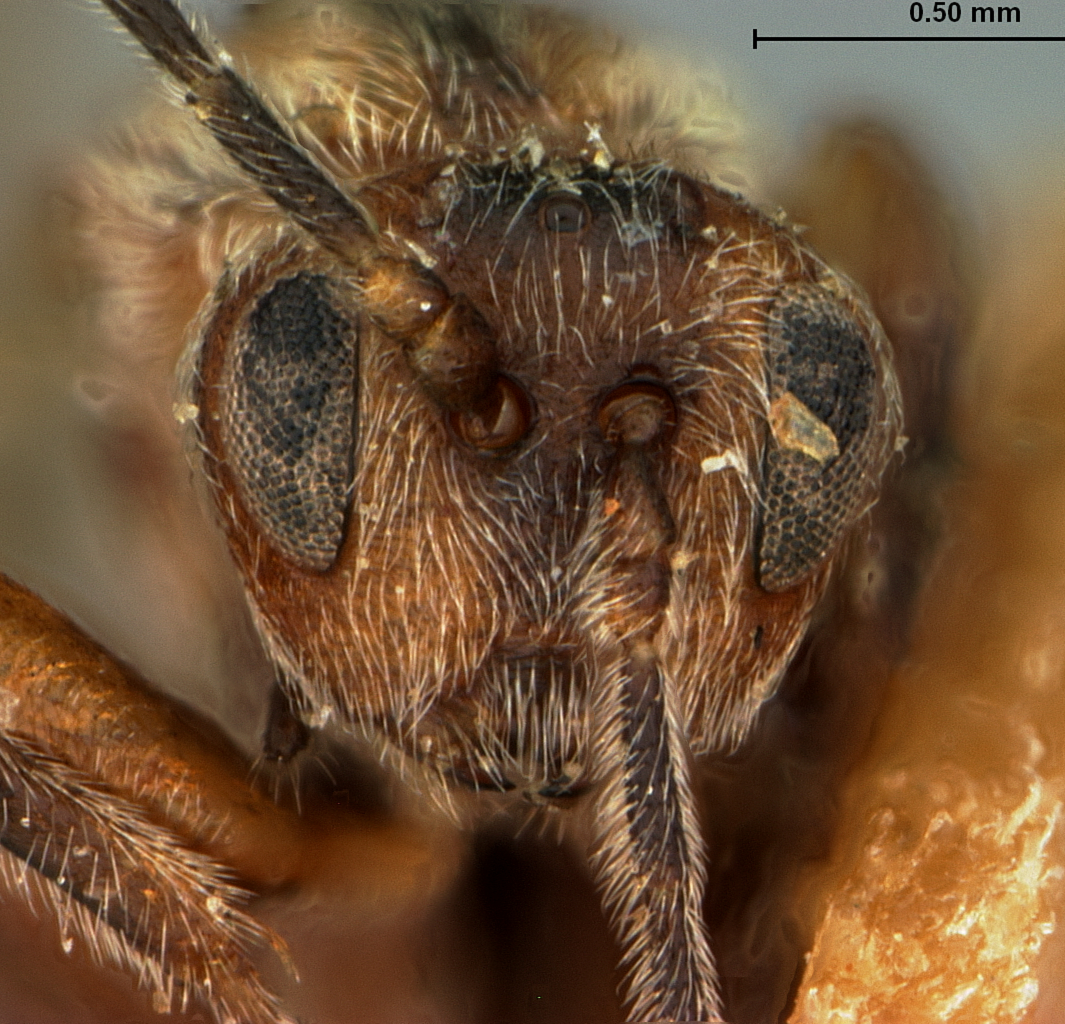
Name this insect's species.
Acraspis patelloides
